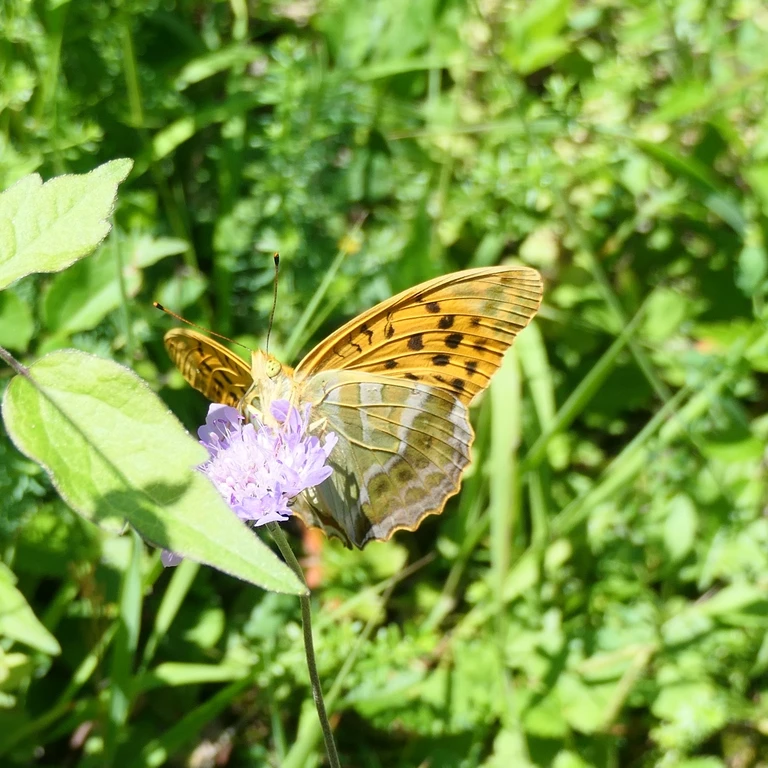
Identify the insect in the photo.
Argynnis paphia
